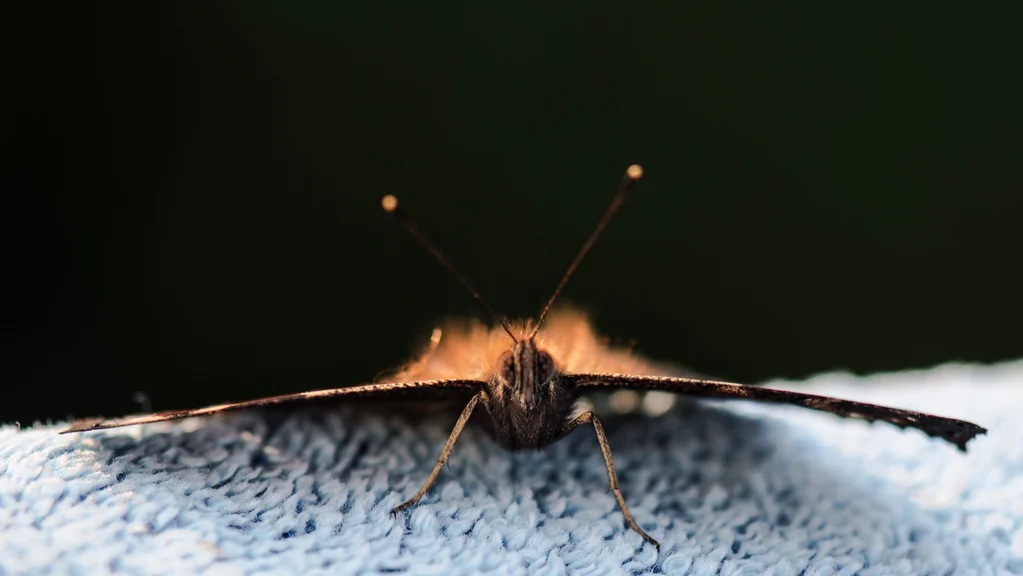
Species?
Aglais io
